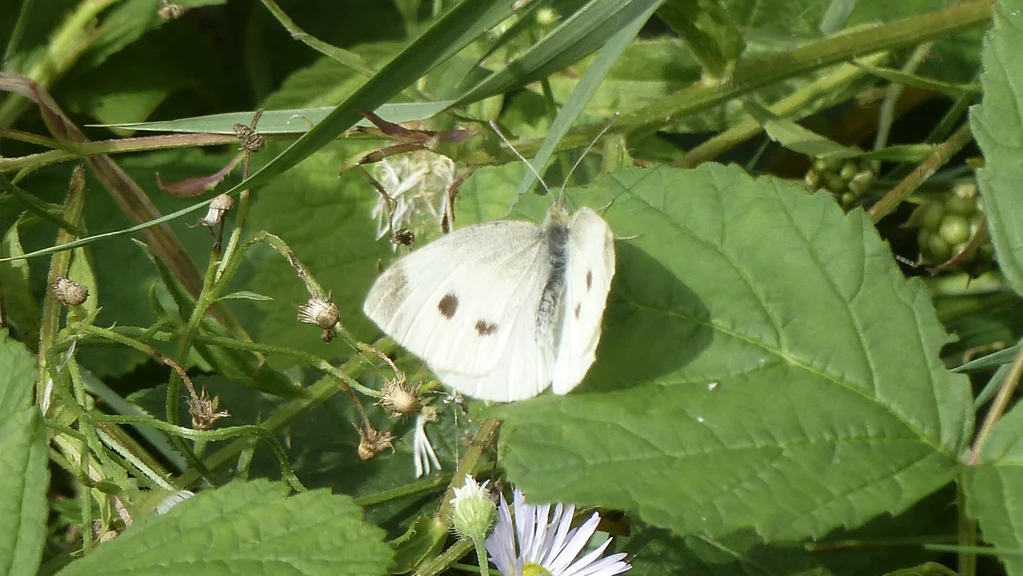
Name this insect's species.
Pieris rapae
